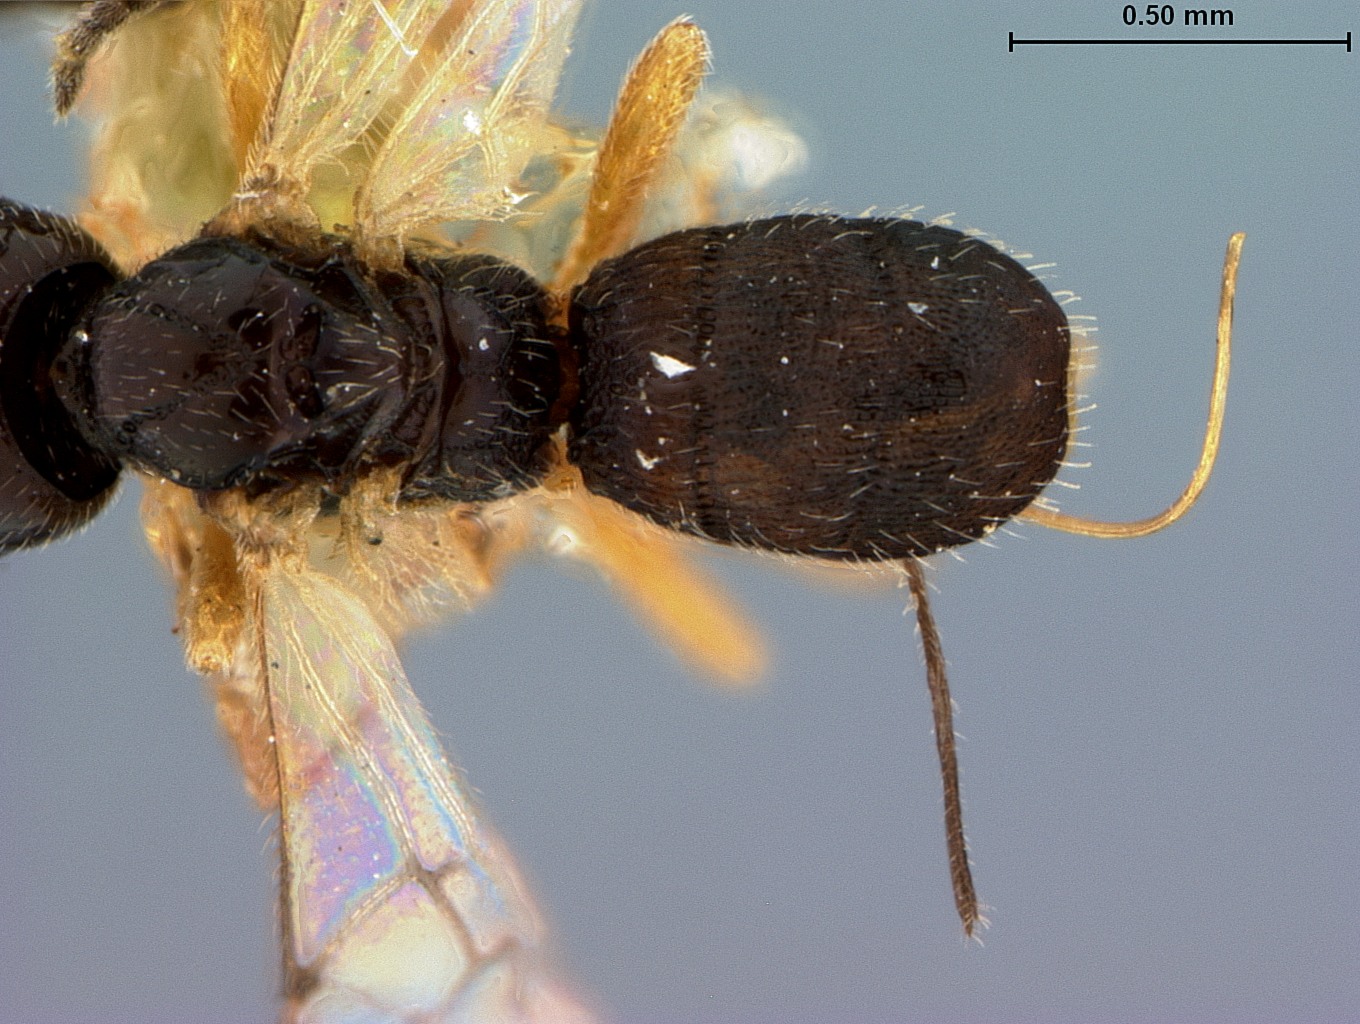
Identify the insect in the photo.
Triaspis abditiva
